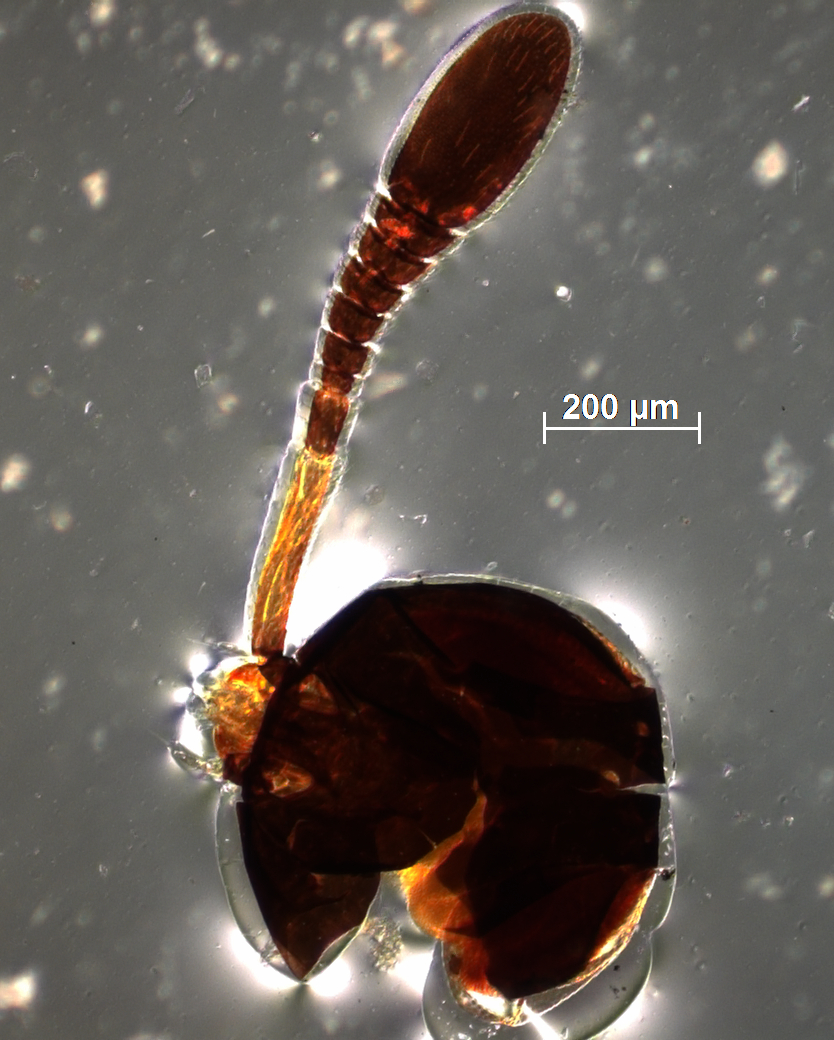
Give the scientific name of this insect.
Calocerinus indicus
